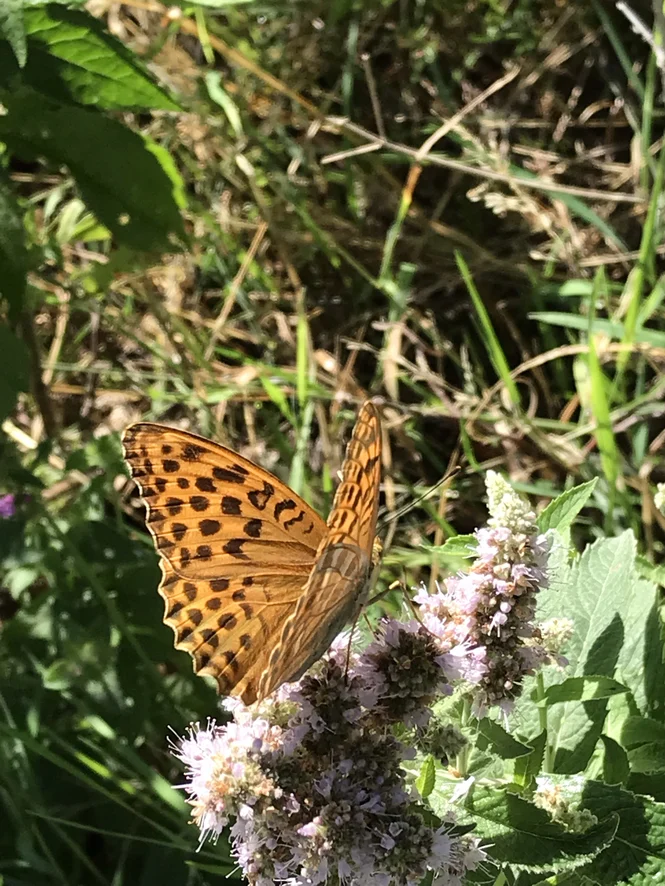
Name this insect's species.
Argynnis paphia
